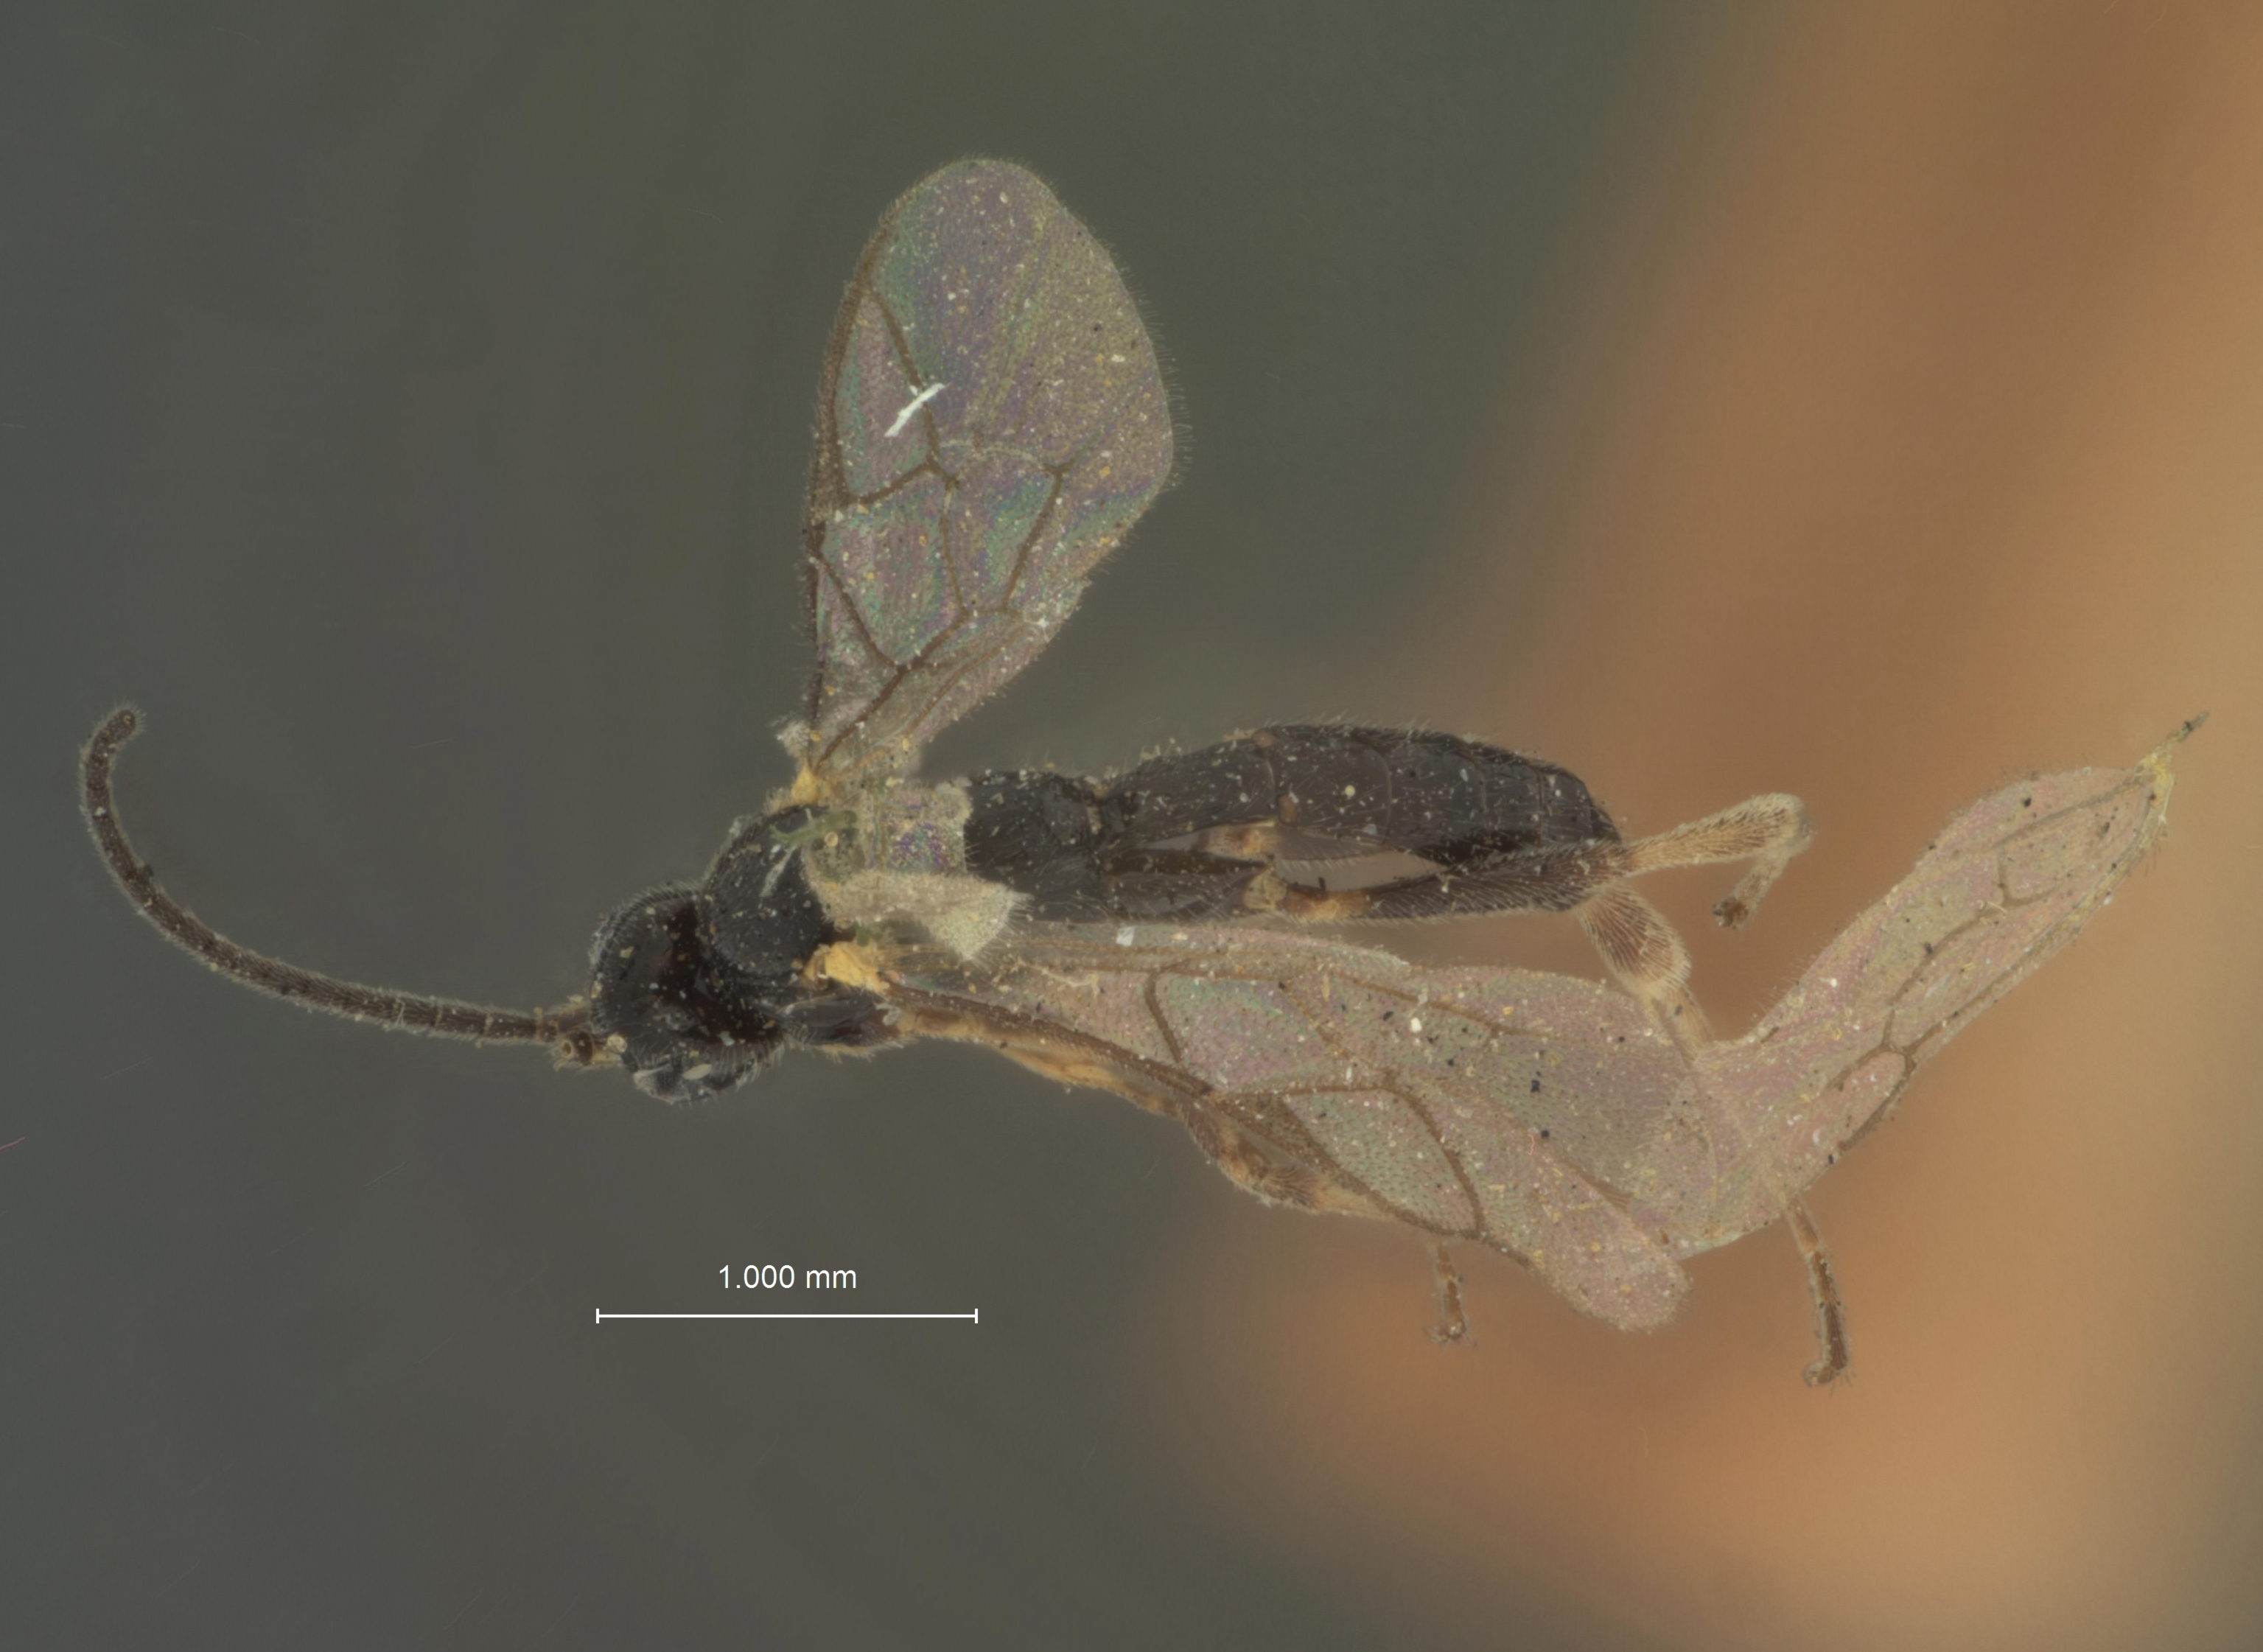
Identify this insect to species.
Deleter flavifrons
